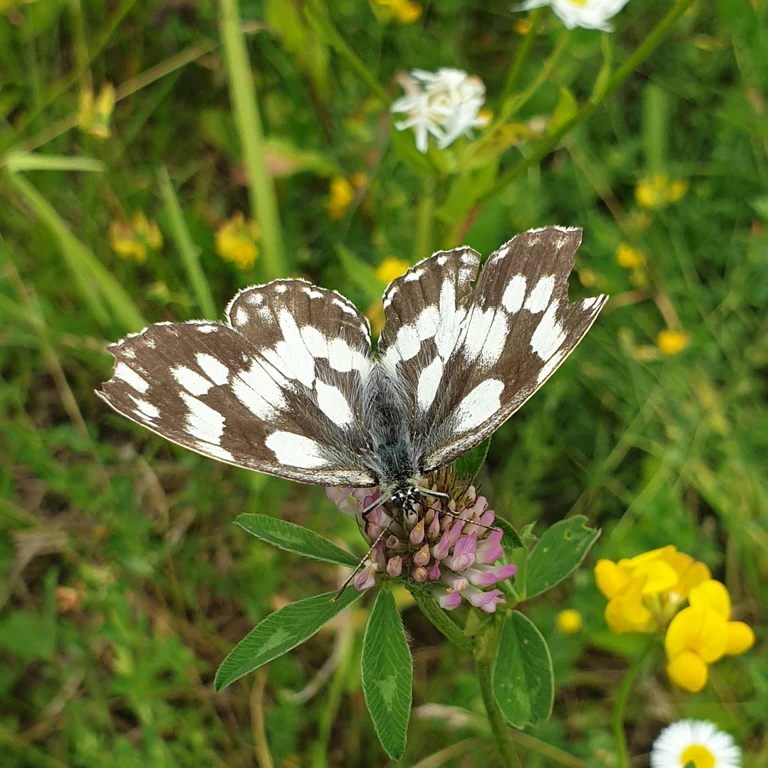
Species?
Melanargia galathea
